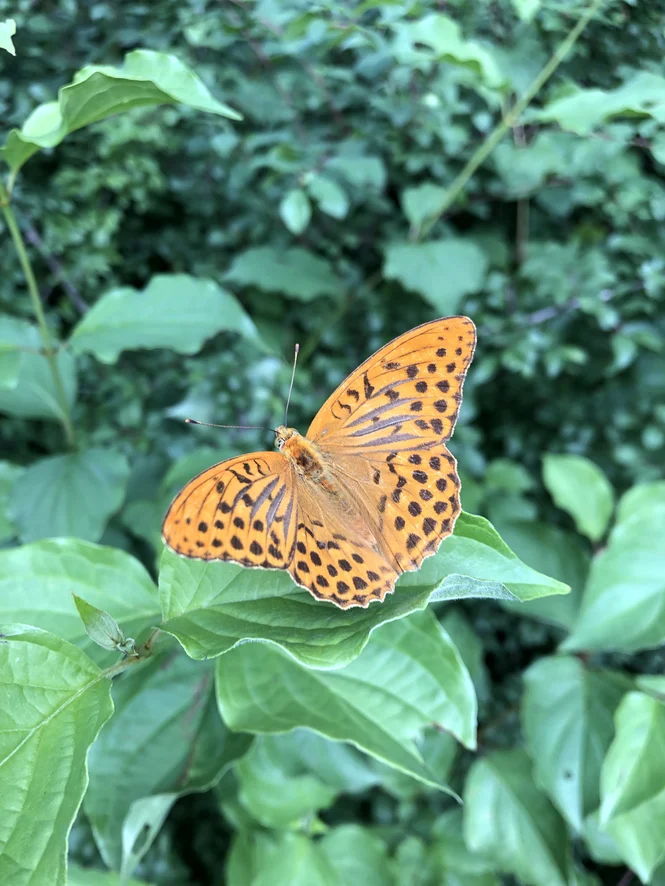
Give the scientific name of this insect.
Argynnis paphia
